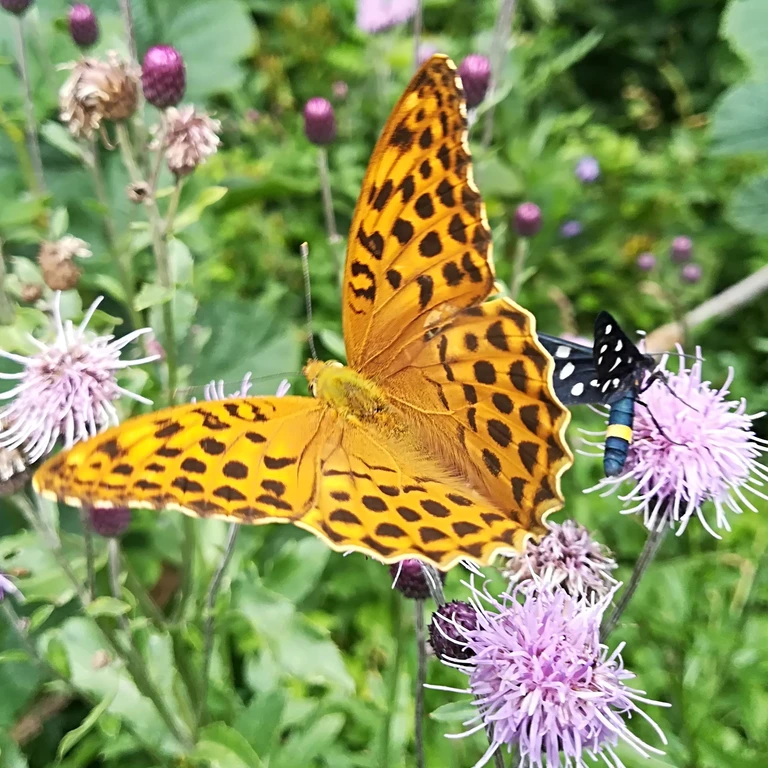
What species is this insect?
Argynnis paphia
